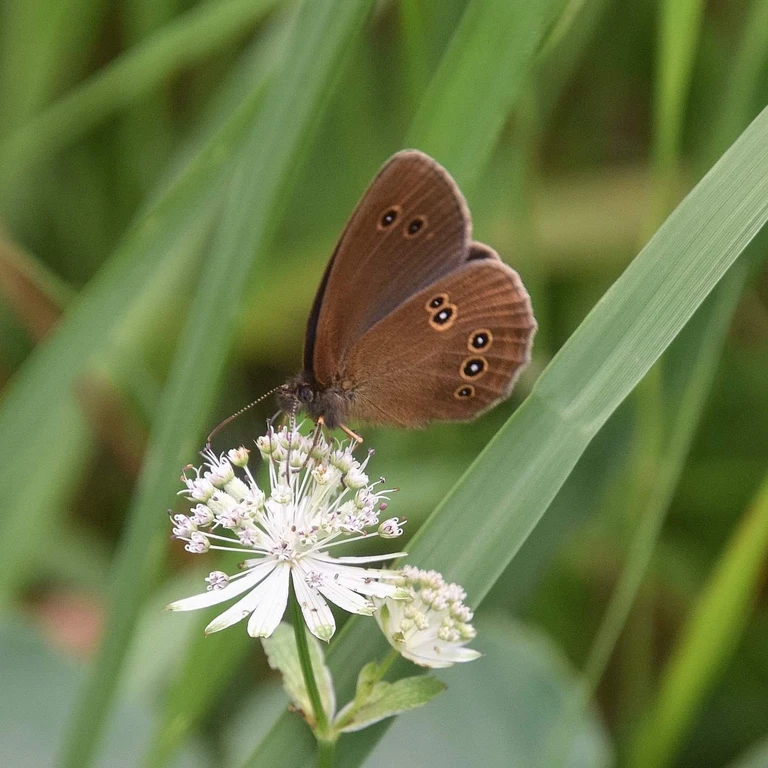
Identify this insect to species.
Aphantopus hyperantus
